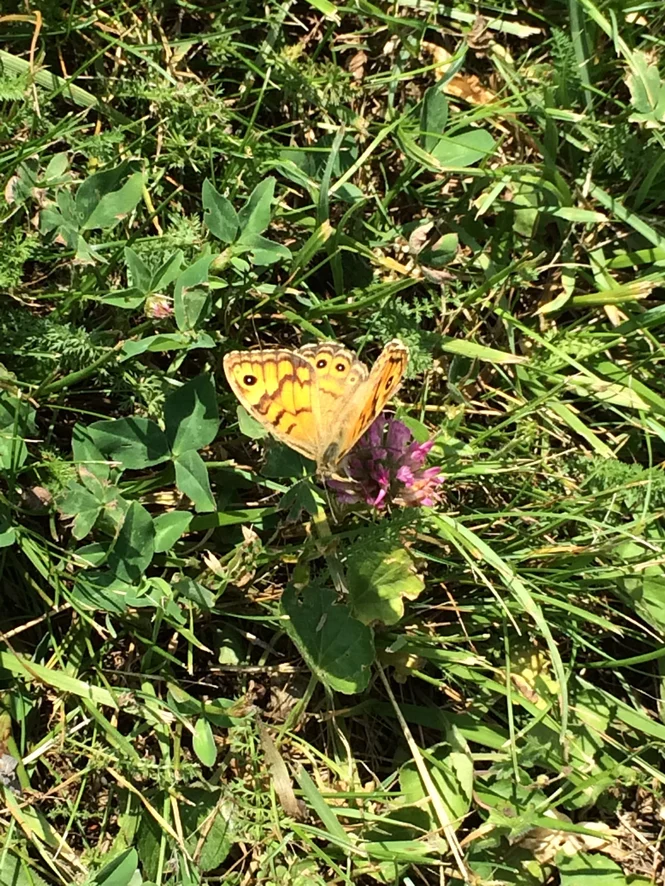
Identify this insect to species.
Lasiommata megera (also Pararge megera)
